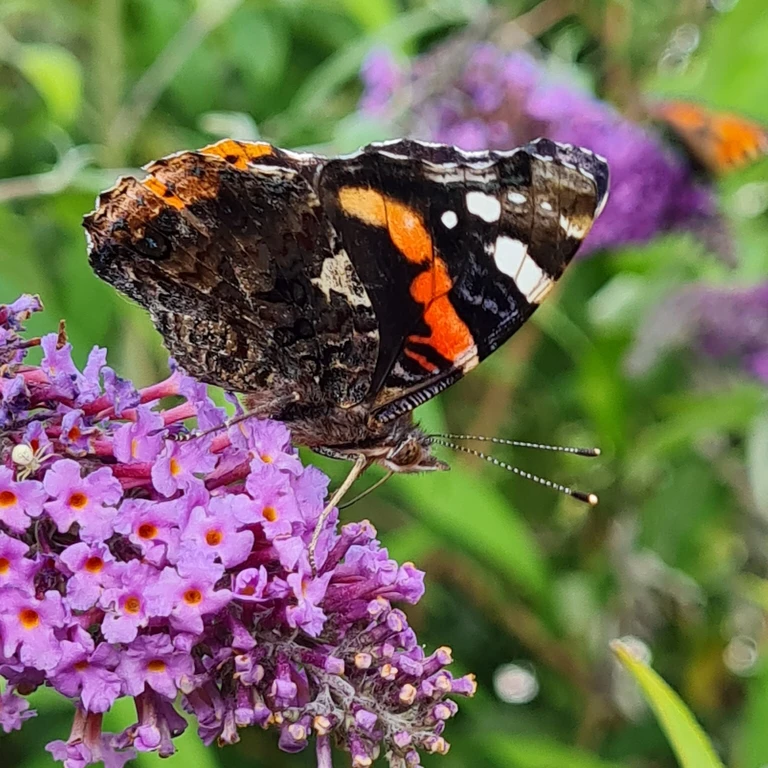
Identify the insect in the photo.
Vanessa atalanta
